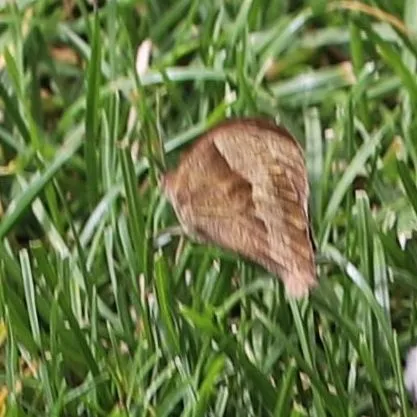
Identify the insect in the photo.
Maniola jurtina
